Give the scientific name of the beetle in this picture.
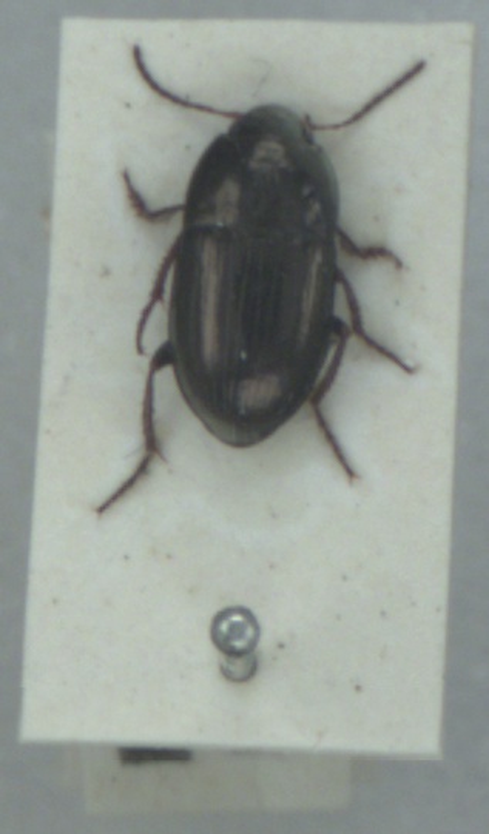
Amara communis
